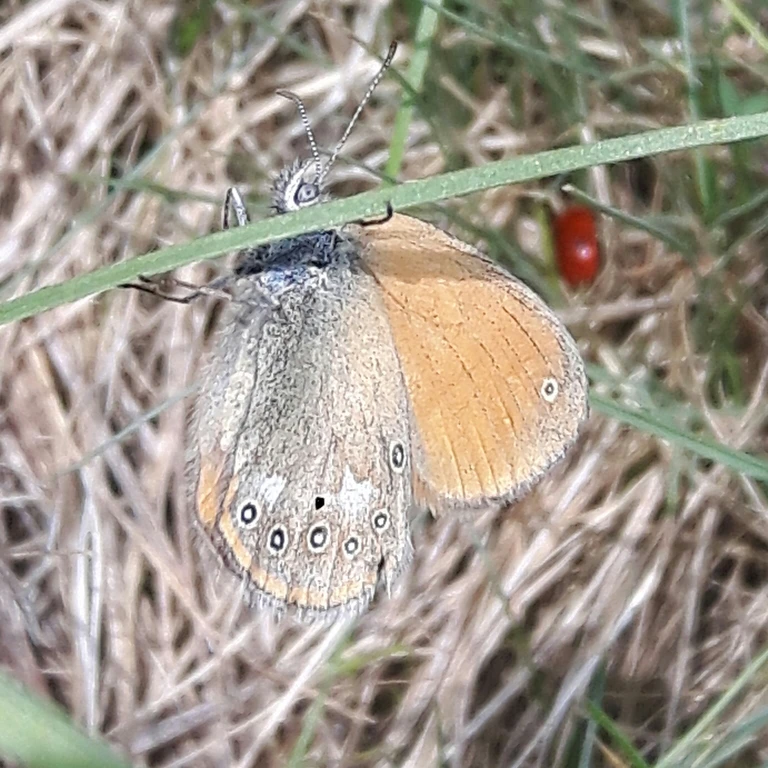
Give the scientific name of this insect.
Coenonympha glycerion (also Coenonympha iphis)
